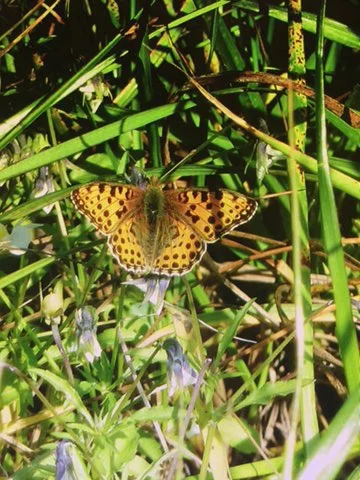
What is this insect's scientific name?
Issoria lathonia
